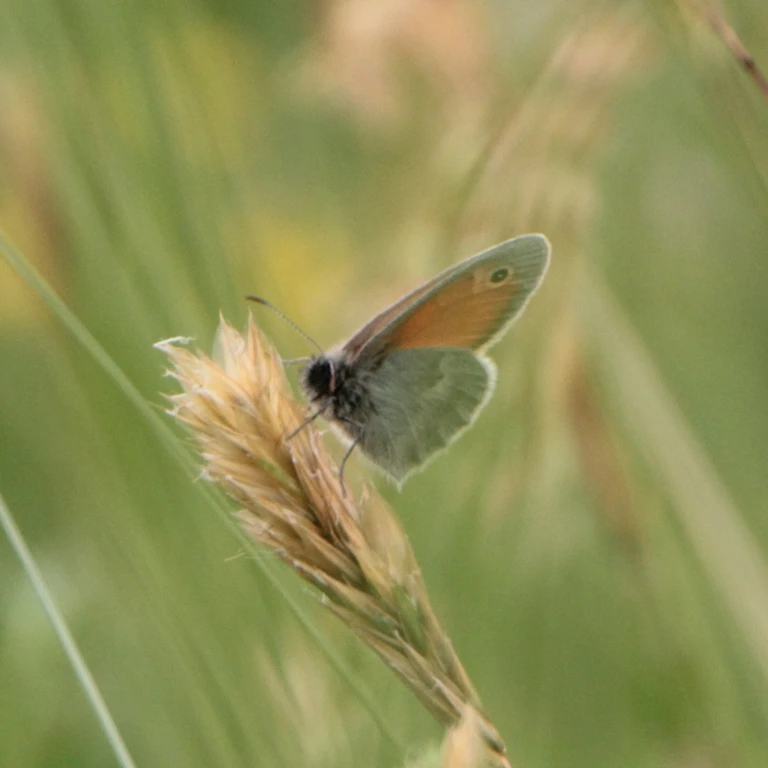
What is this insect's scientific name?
Coenonympha pamphilus
